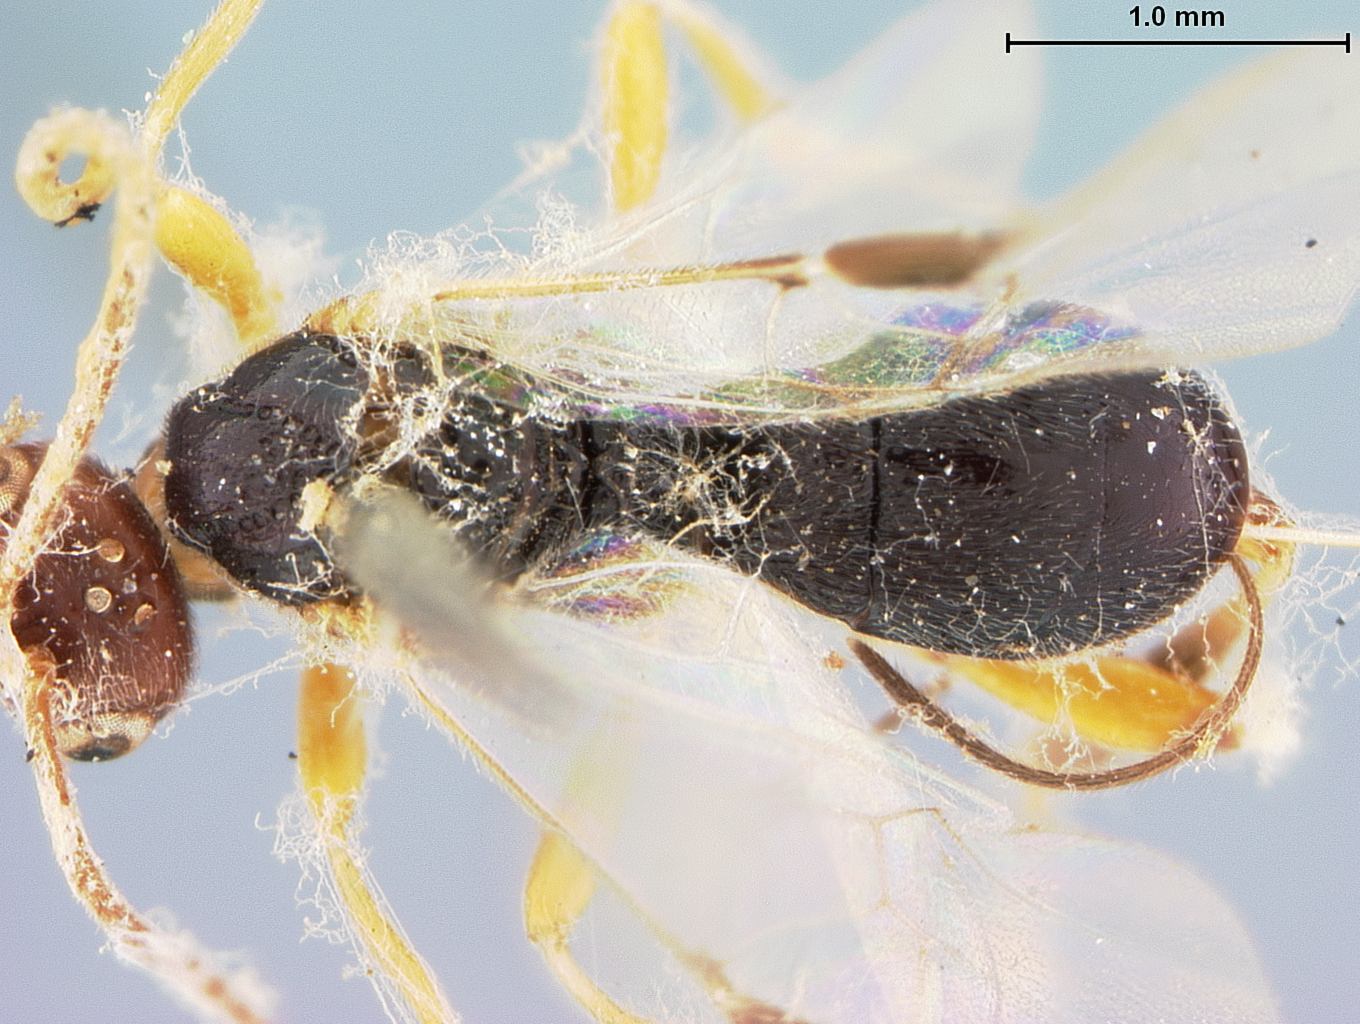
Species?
Triaspis curculionis
